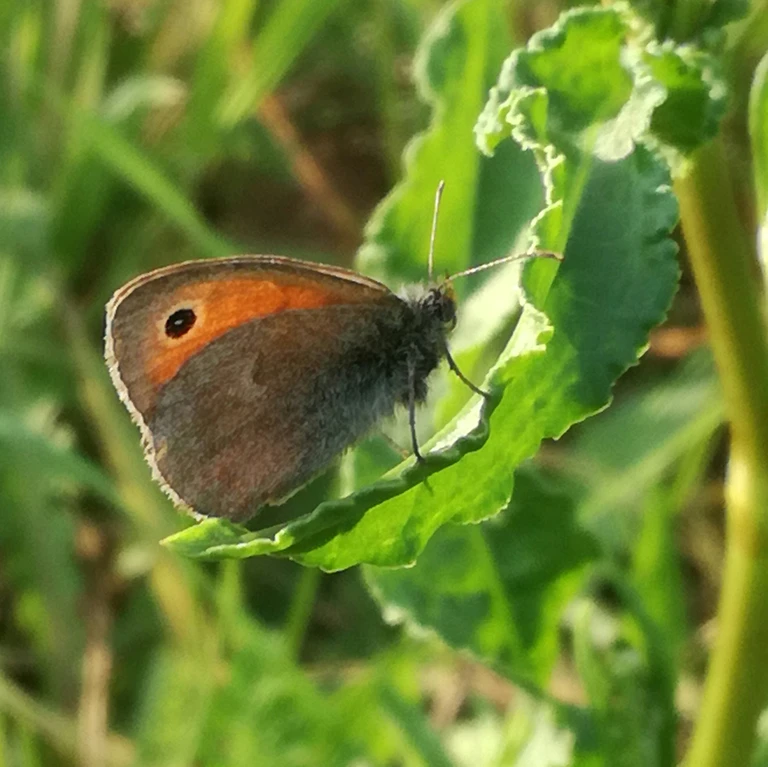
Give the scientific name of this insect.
Coenonympha pamphilus
